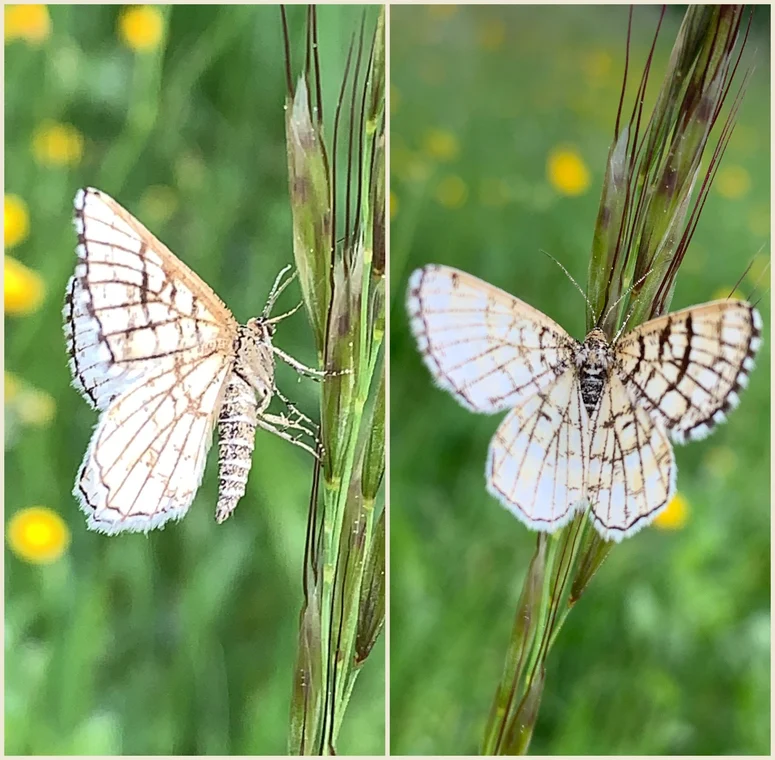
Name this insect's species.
Chiasmia clathrata
